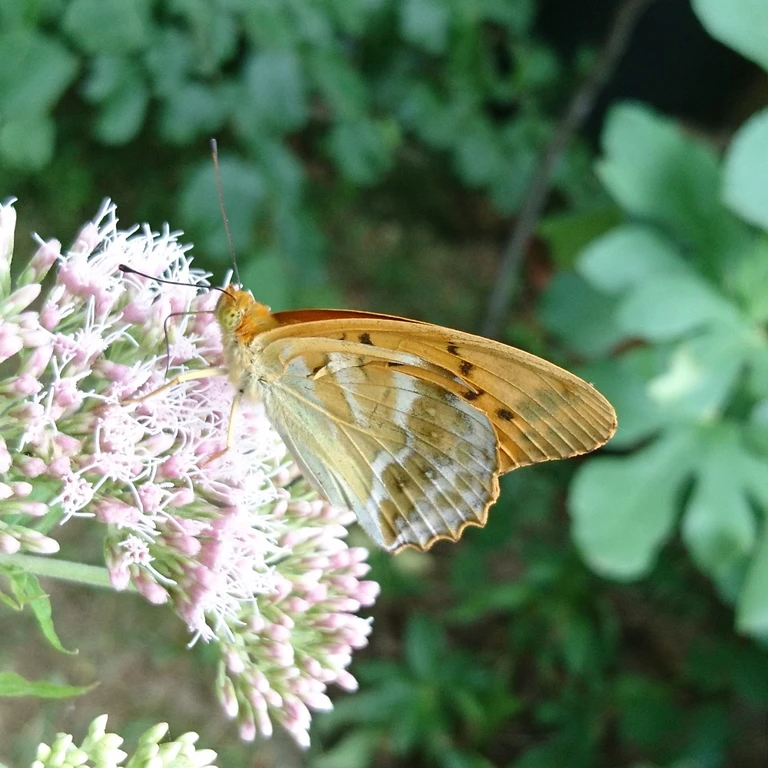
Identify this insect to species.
Argynnis paphia
